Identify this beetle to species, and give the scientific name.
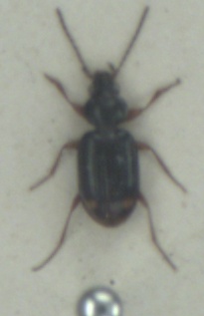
Bembidion biguttatum
